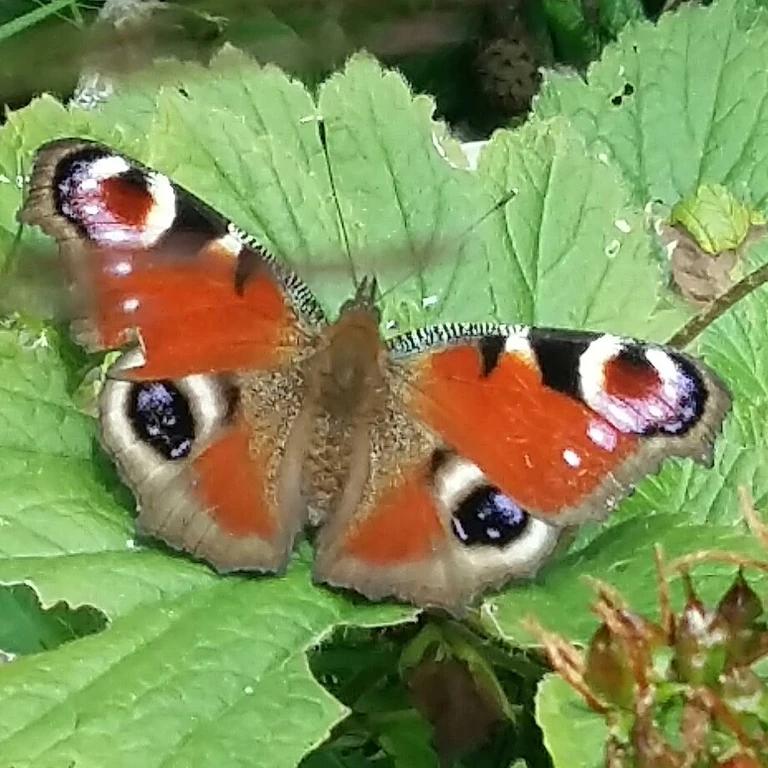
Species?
Aglais io
